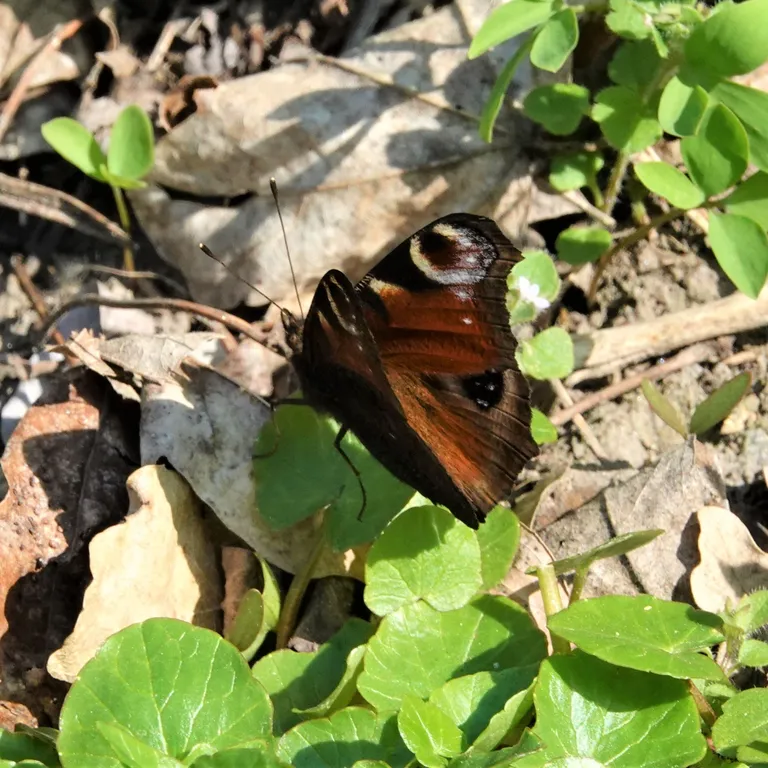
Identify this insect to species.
Aglais io
